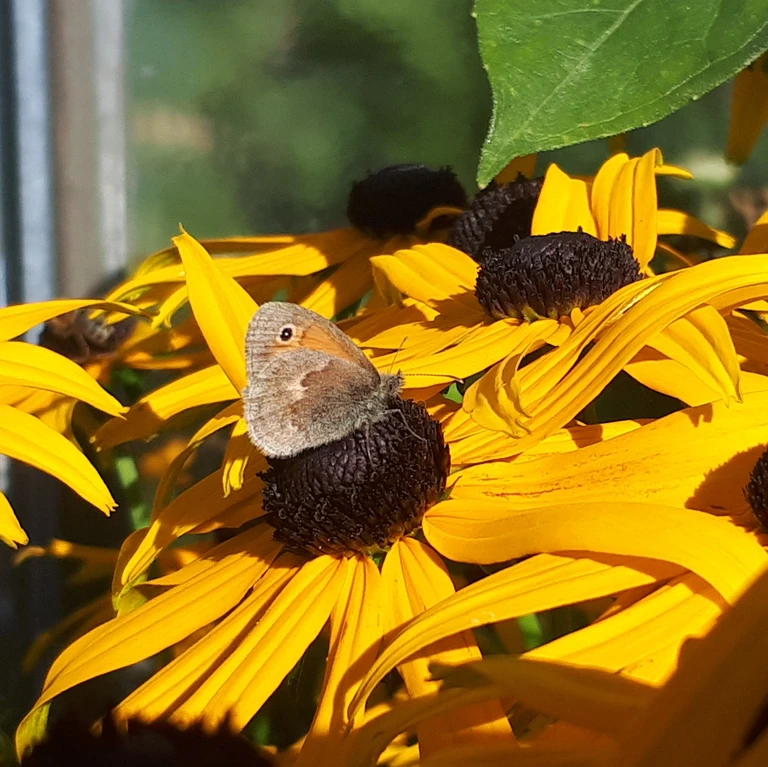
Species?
Coenonympha pamphilus
